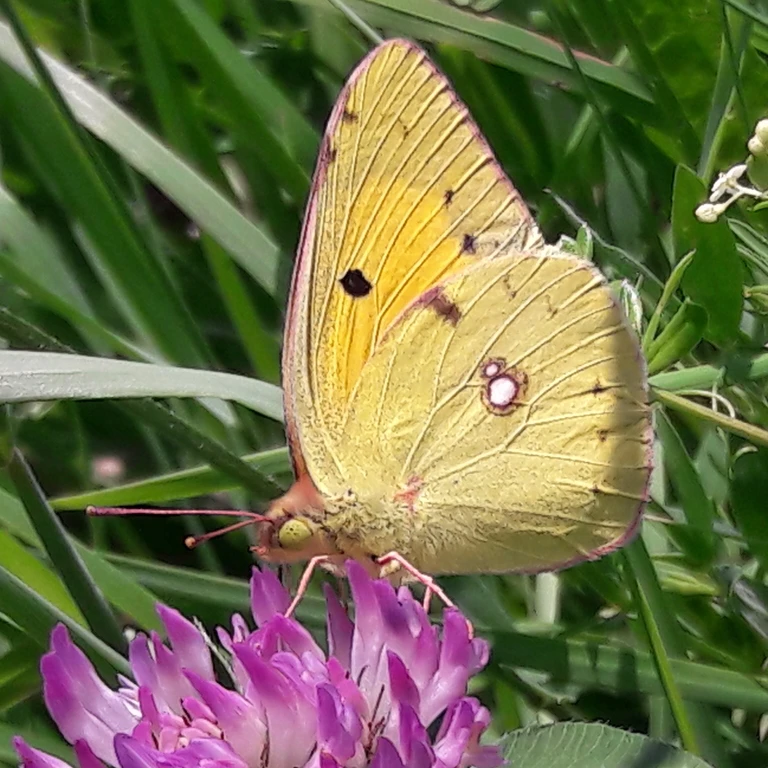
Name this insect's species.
Colias croceus
